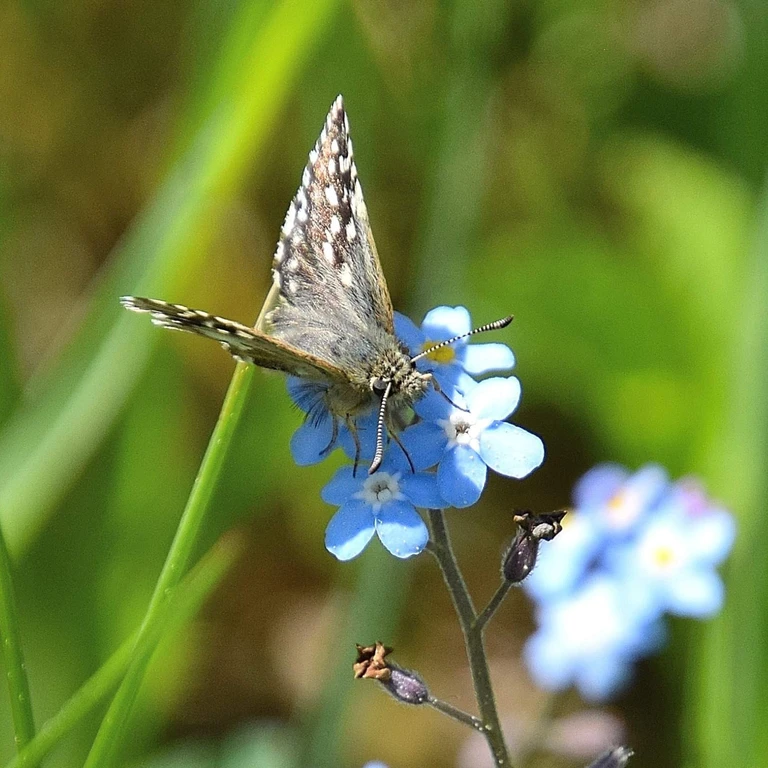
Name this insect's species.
Pyrgus malvae
